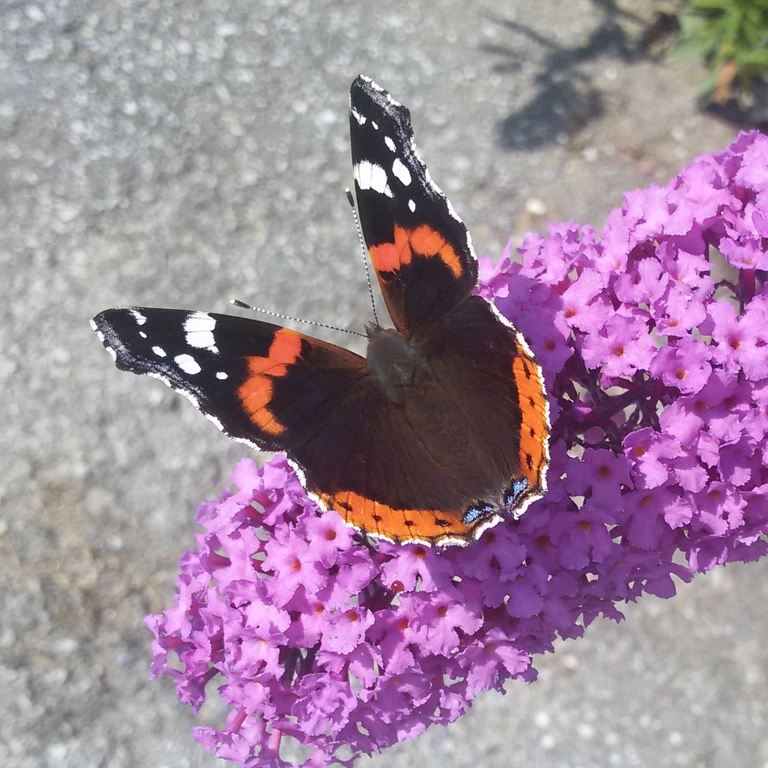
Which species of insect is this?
Vanessa atalanta
